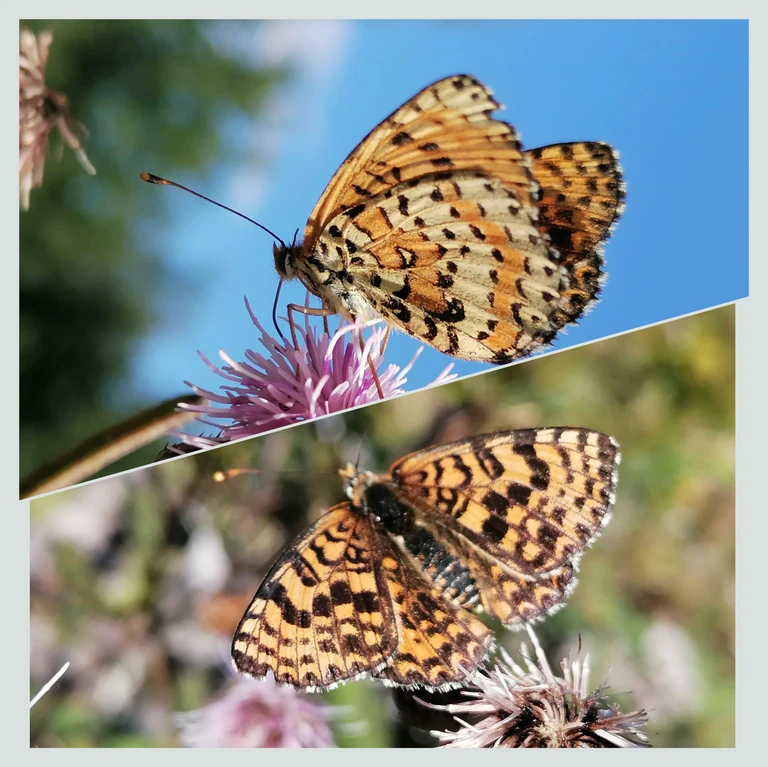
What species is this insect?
Melitaea didyma
